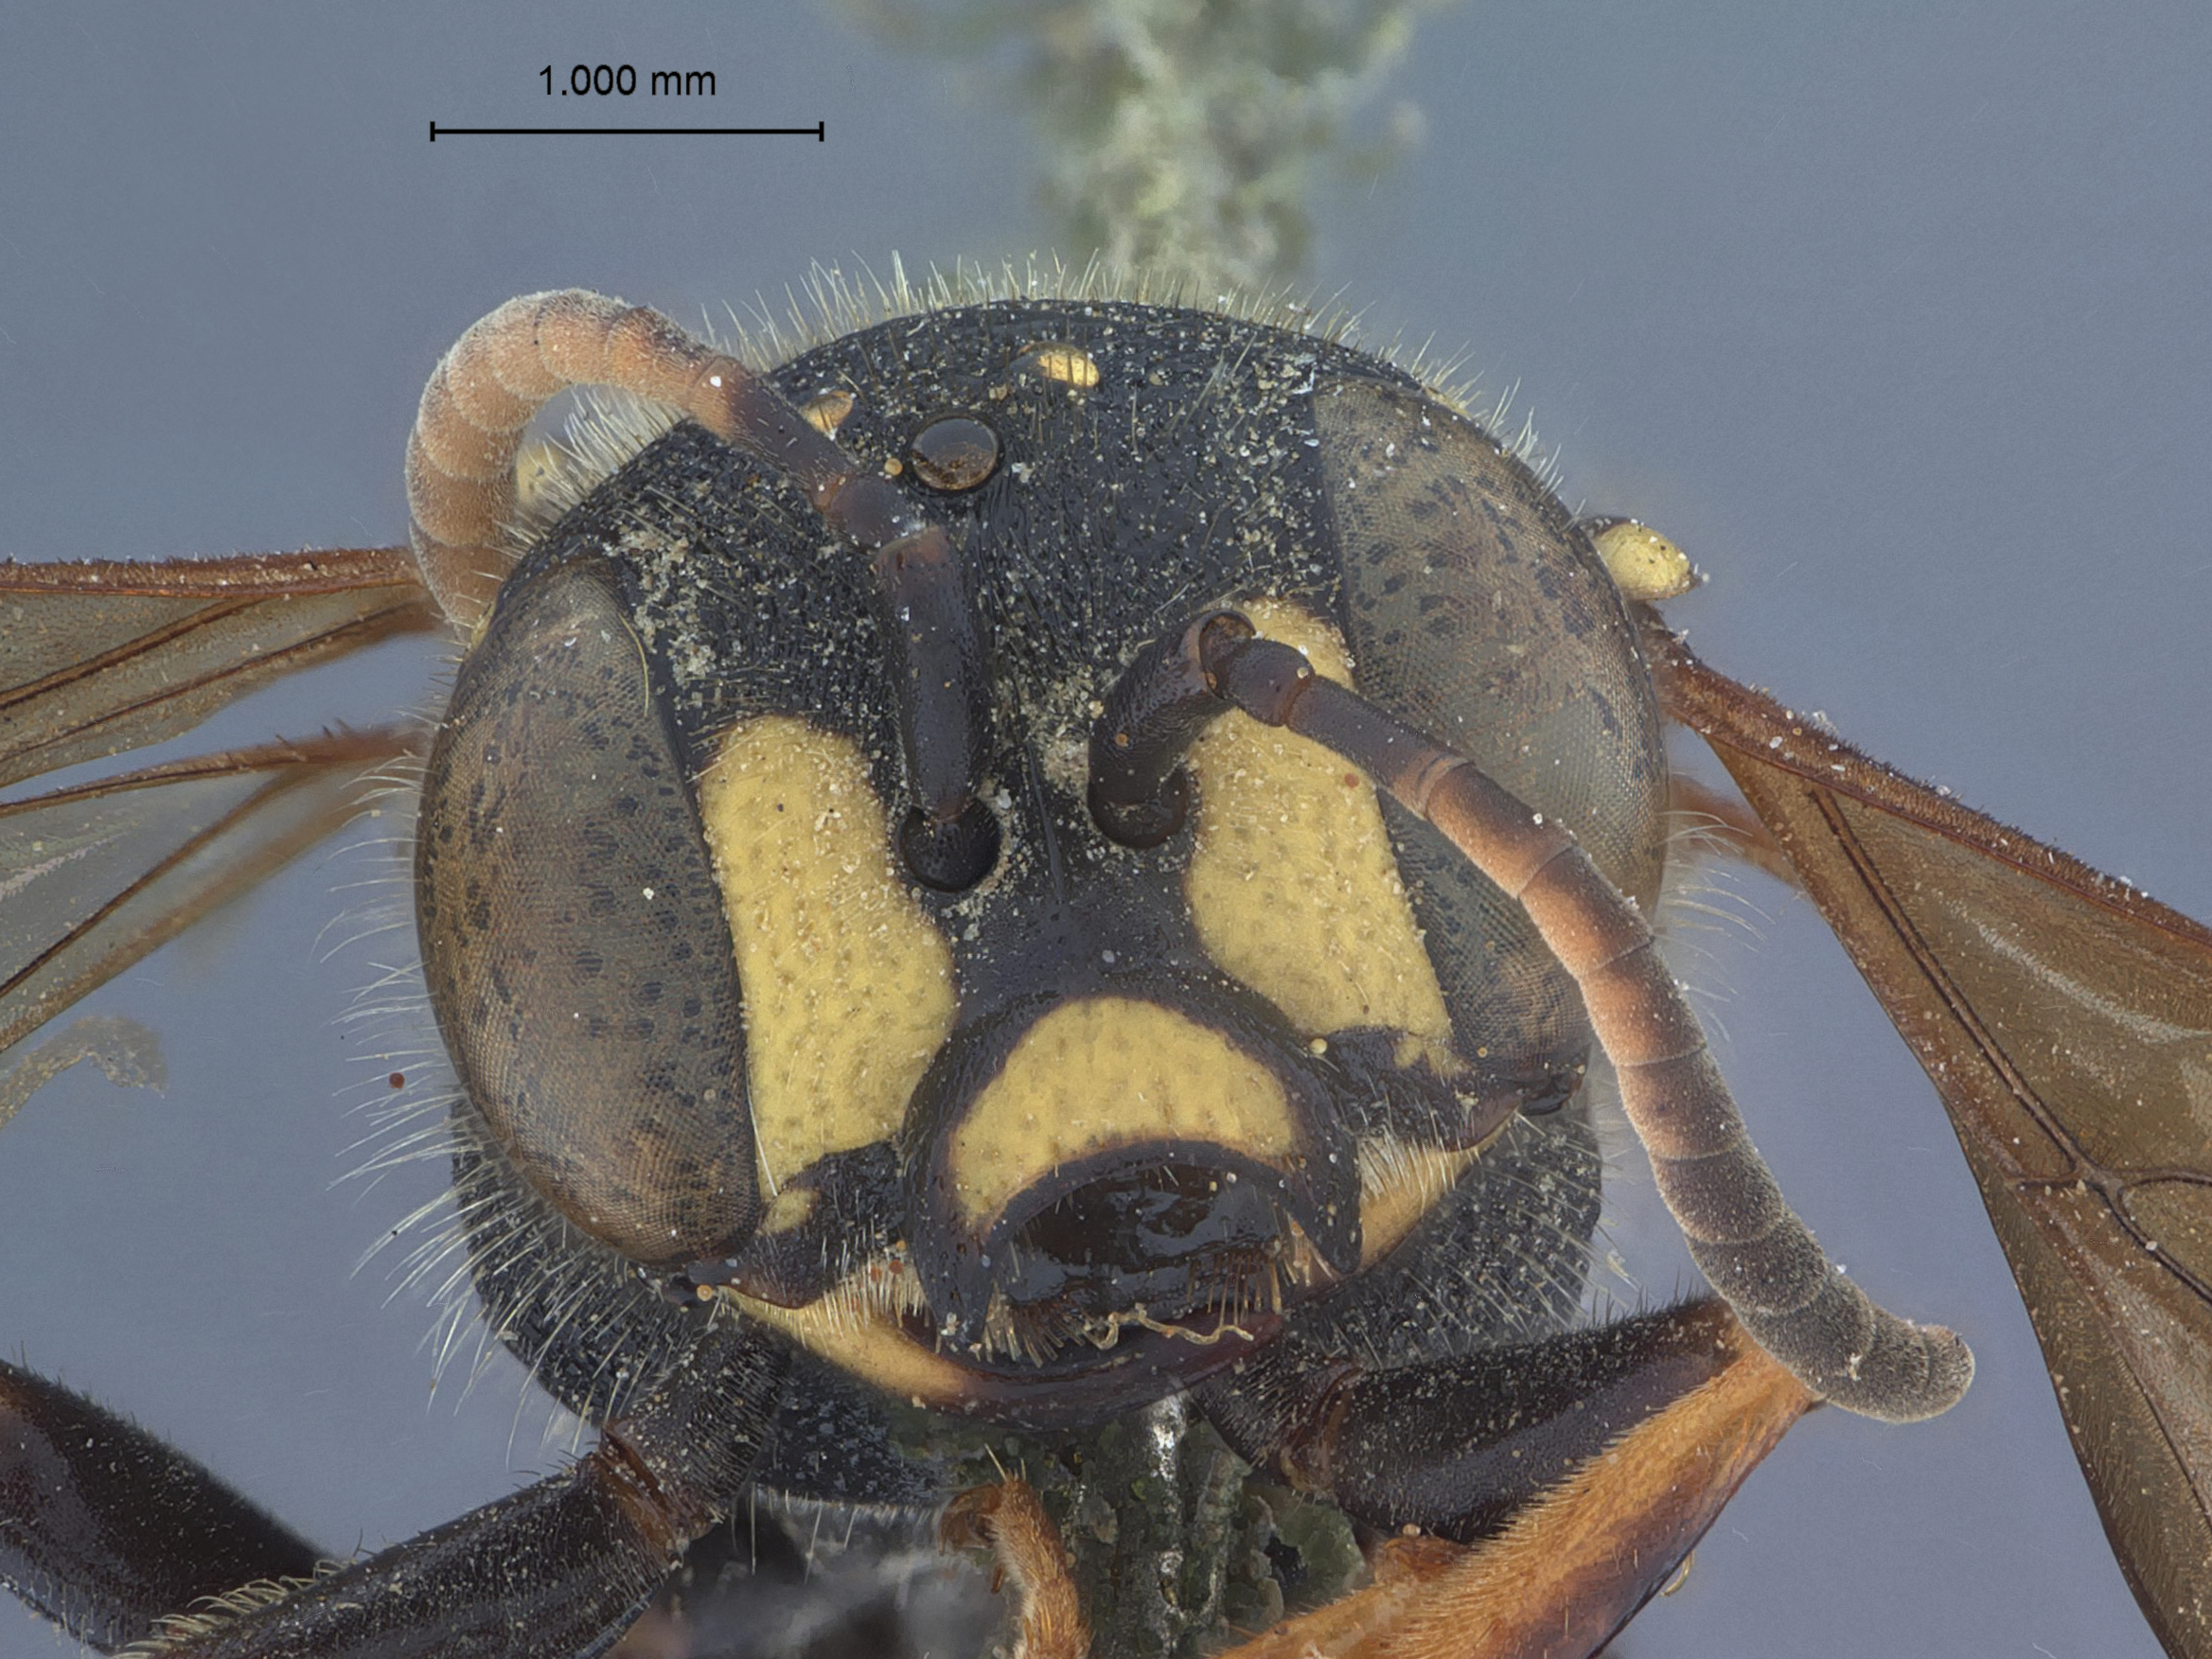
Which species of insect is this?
Cerceris hokkanzana
